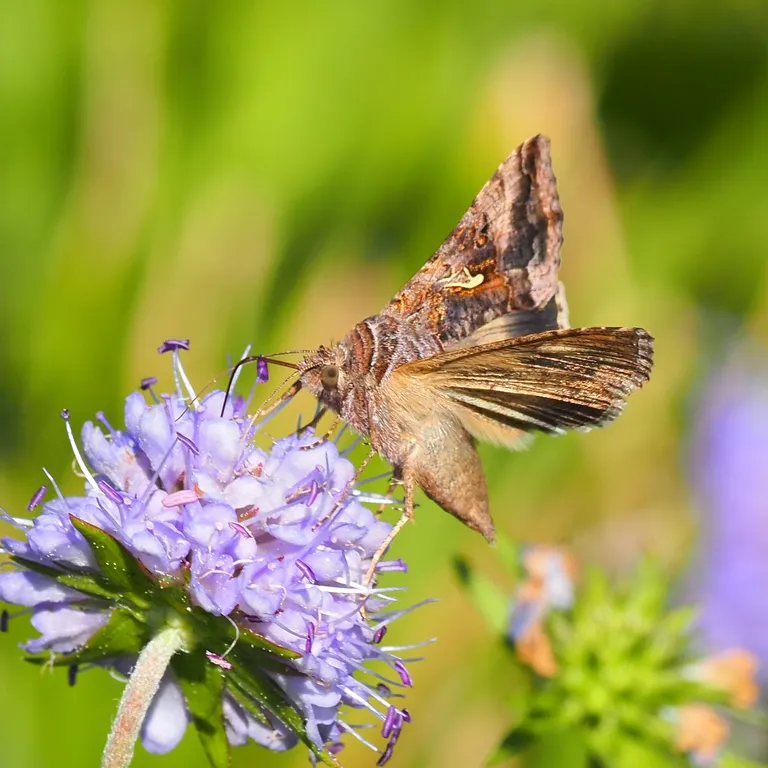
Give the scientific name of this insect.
Autographa gamma
